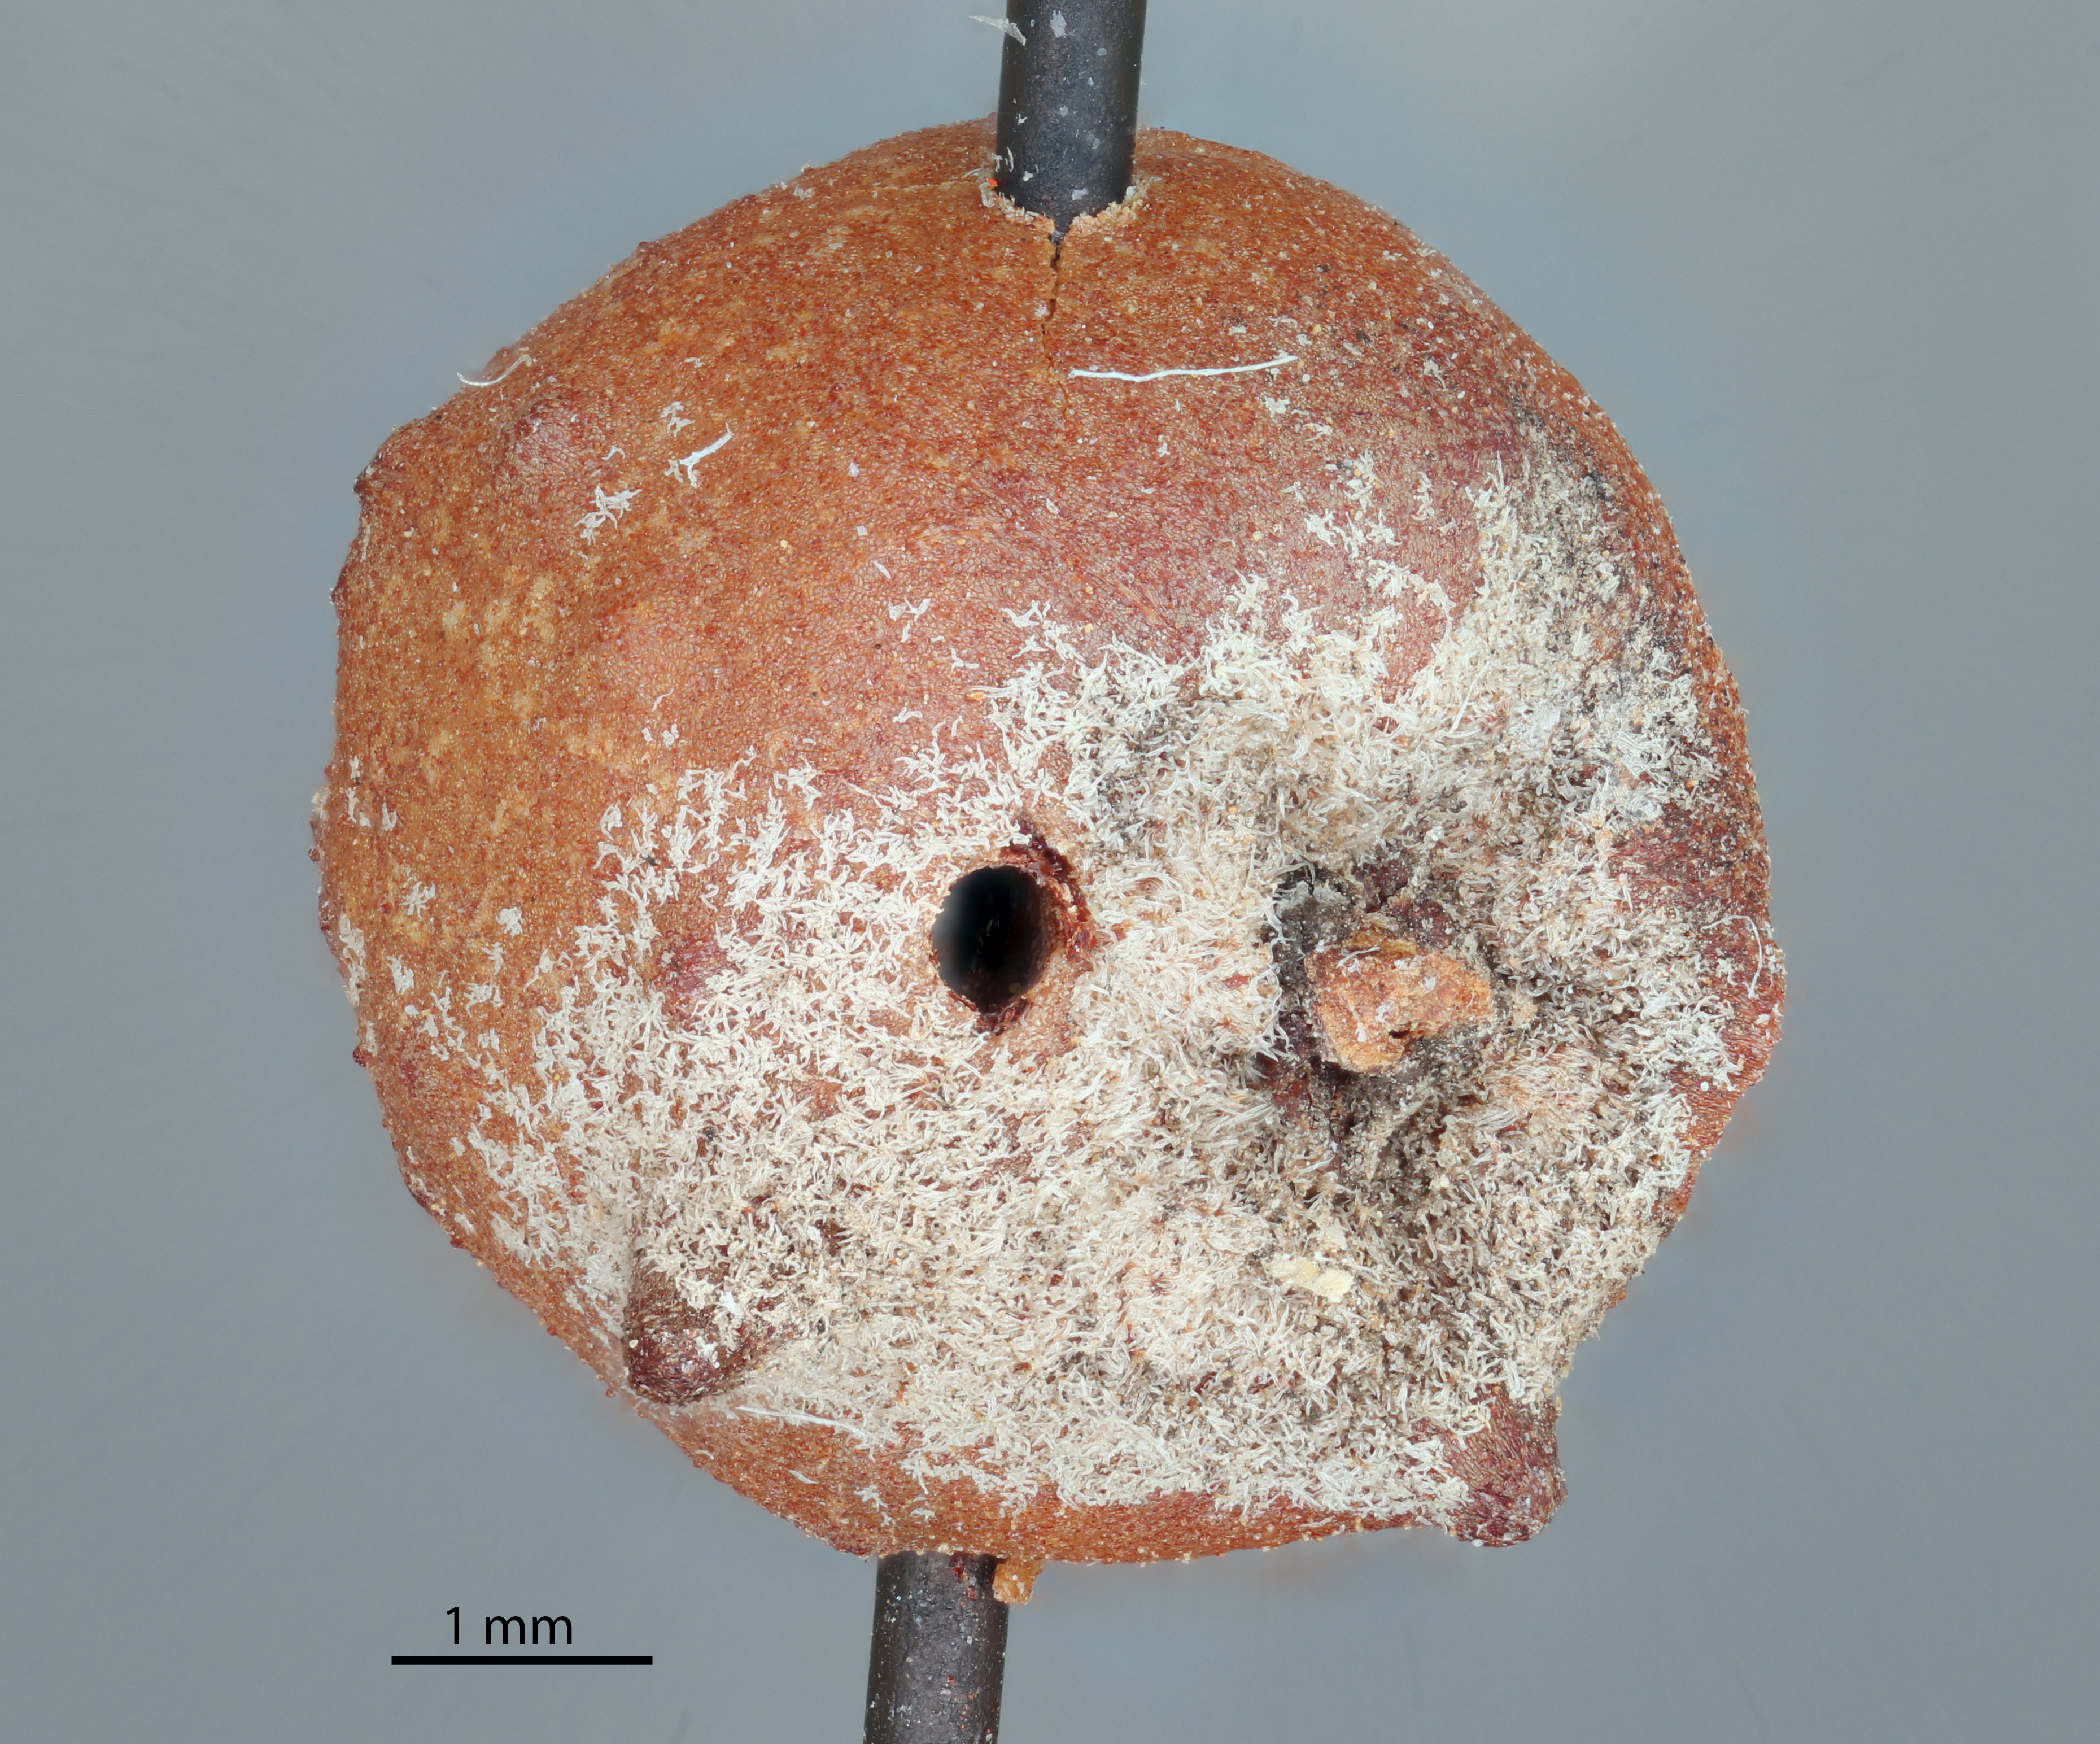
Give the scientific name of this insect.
Antron franklinensis
